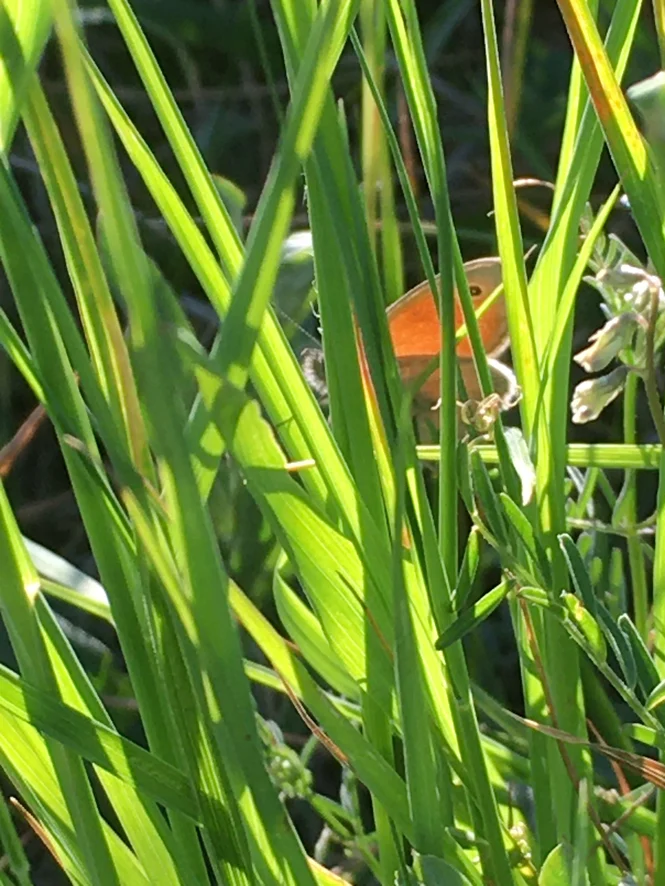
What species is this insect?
Coenonympha pamphilus
